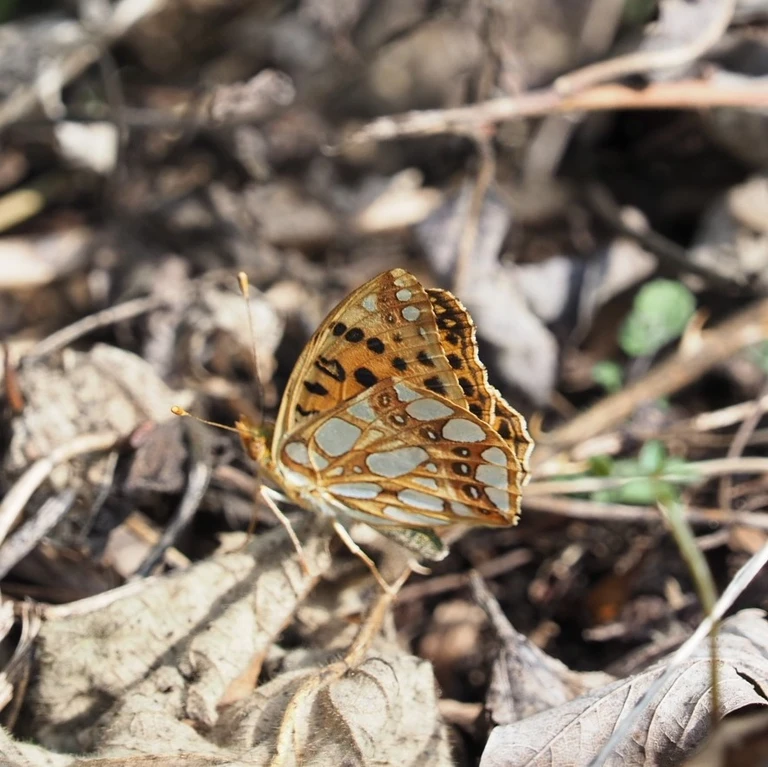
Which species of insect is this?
Issoria lathonia
